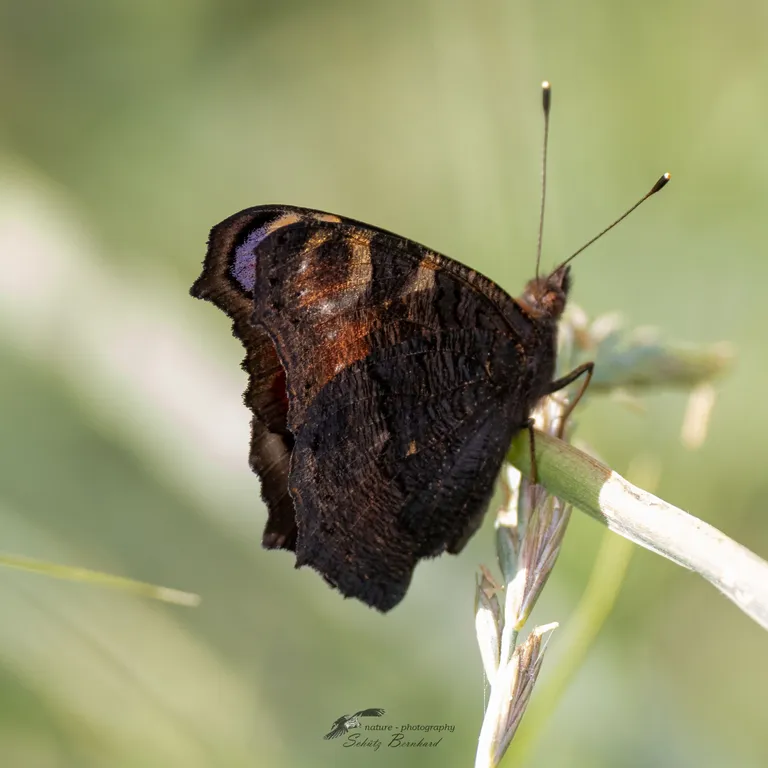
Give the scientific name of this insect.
Aglais io
